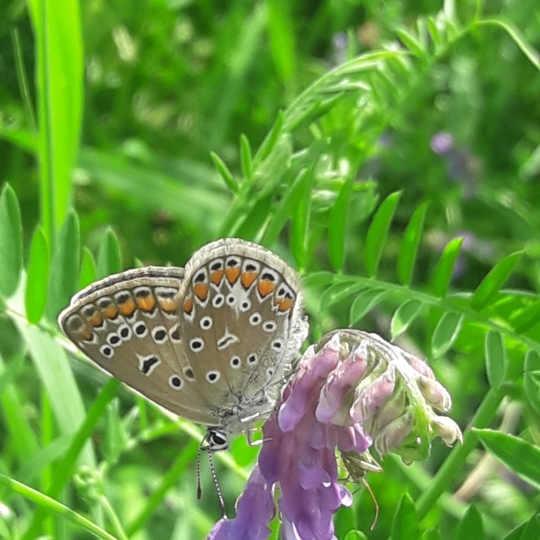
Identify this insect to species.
Polyommatus icarus
